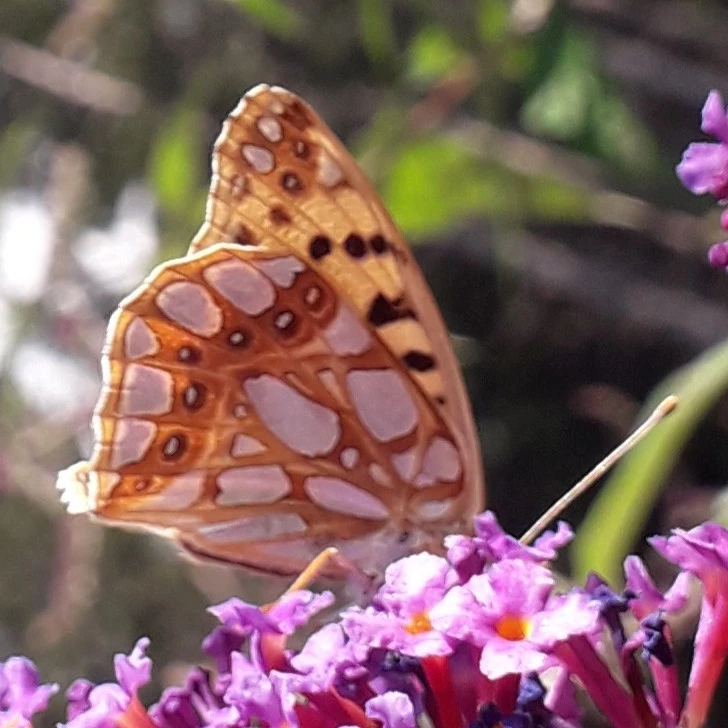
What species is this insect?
Issoria lathonia
